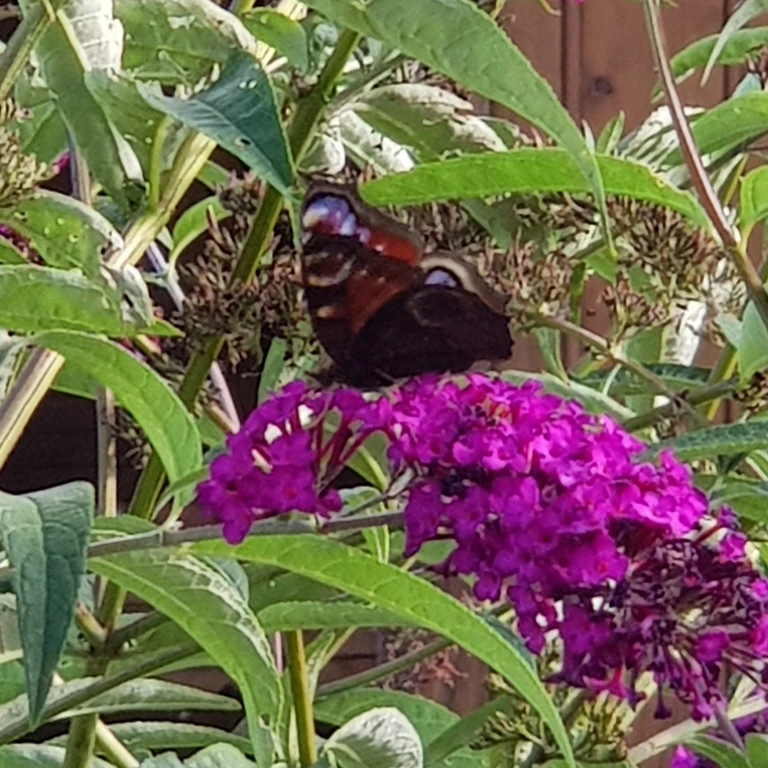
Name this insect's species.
Aglais io
